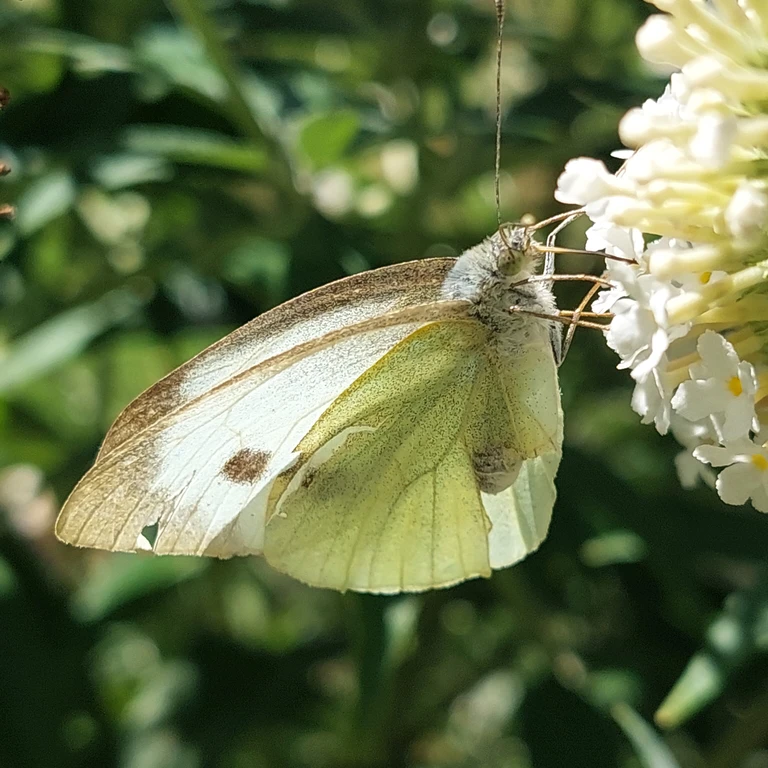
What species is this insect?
Pieris brassicae
